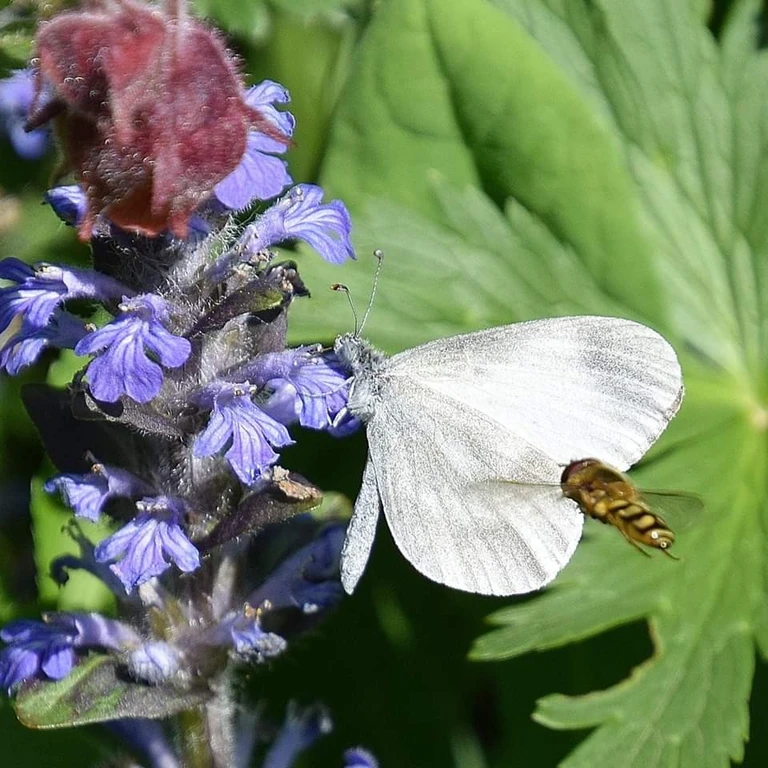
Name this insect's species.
Leptidea sinapis/juvernica
